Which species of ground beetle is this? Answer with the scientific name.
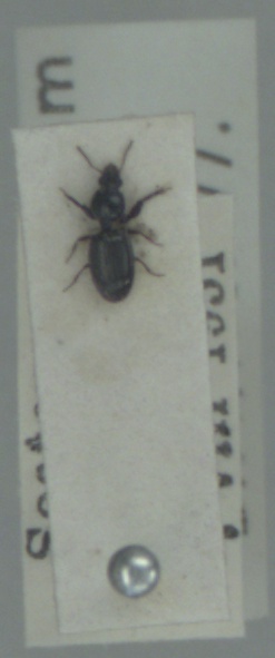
Dyschirius aeneus
